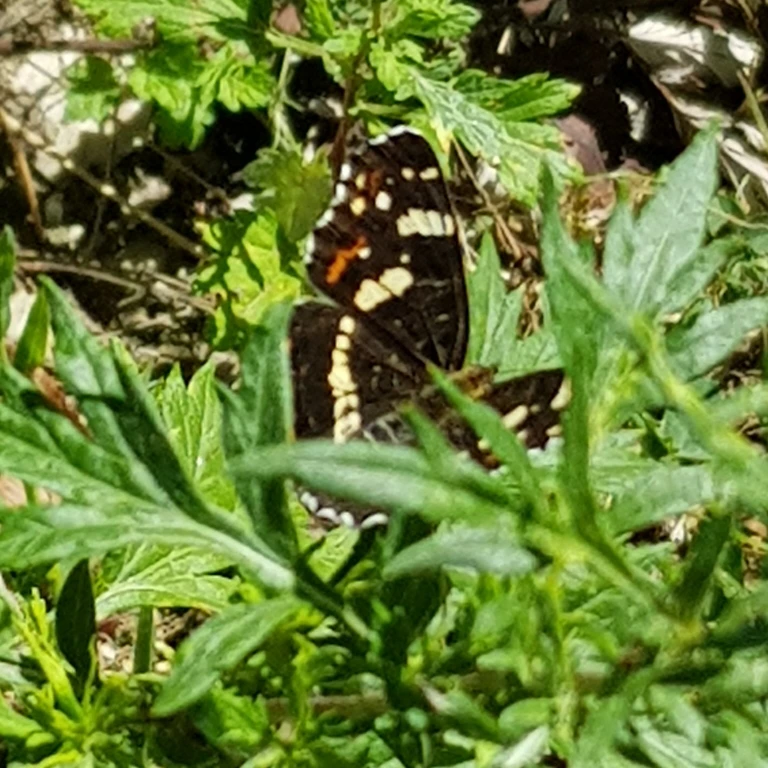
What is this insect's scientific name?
Araschnia levana
